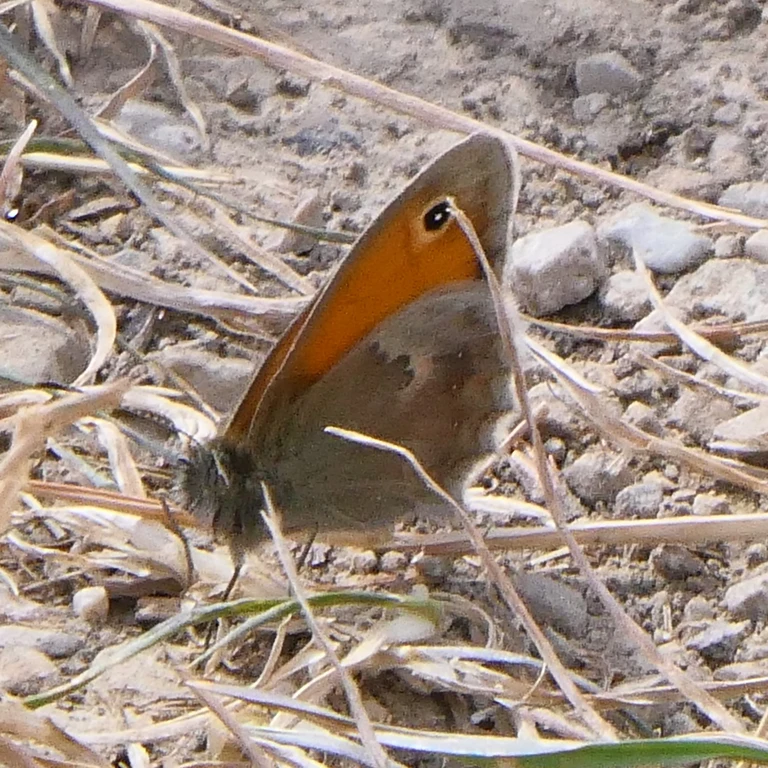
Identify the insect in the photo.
Coenonympha pamphilus
